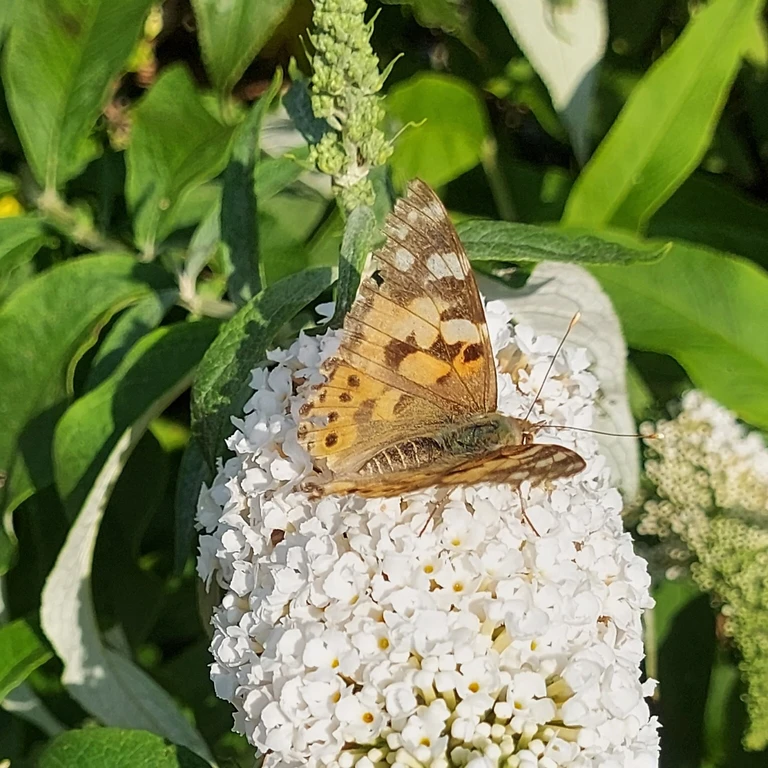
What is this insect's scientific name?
Vanessa cardui
